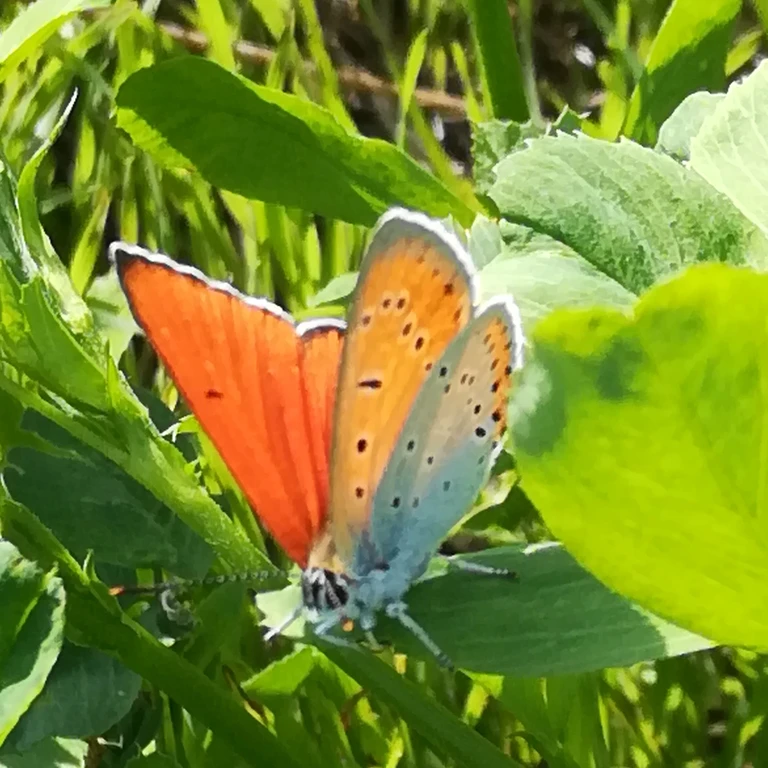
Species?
Lycaena dispar
